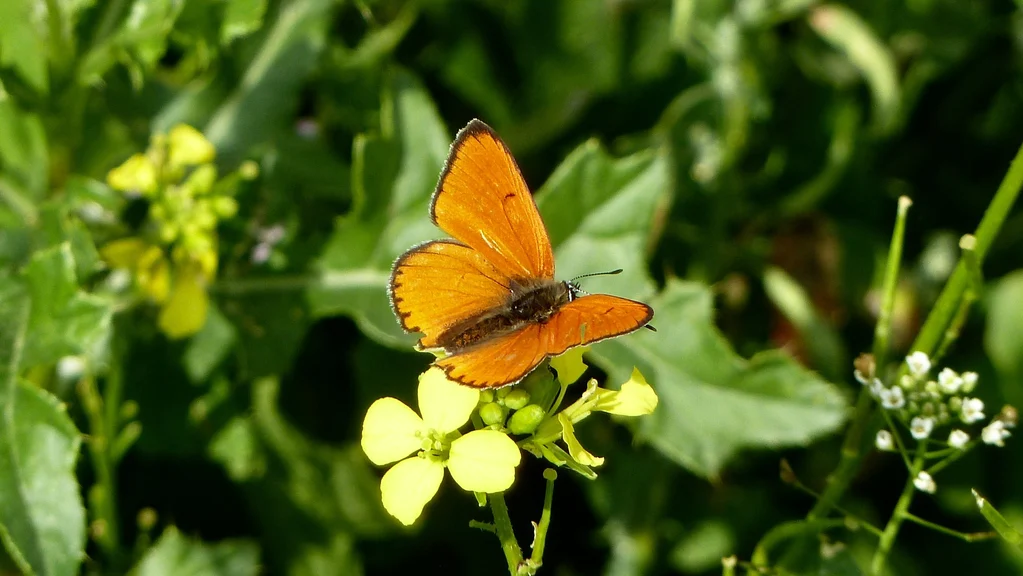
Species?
Lycaena dispar
